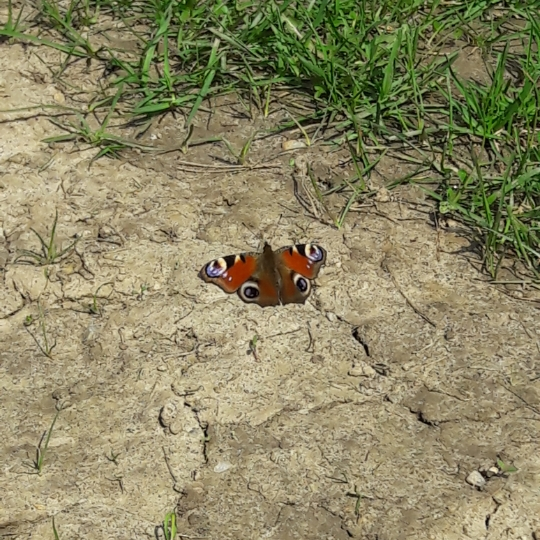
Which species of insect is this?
Aglais io
